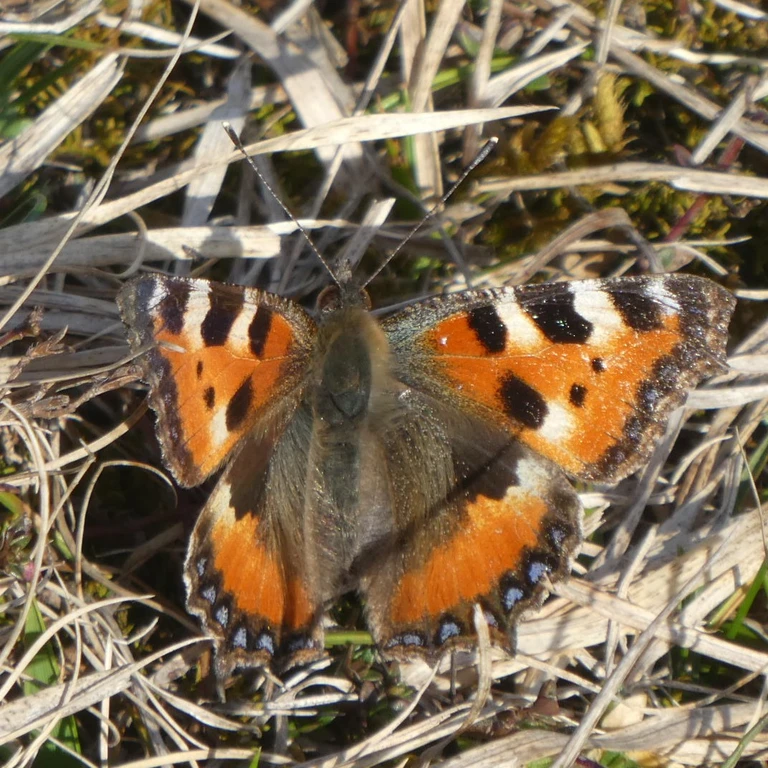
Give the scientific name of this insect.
Aglais urticae
